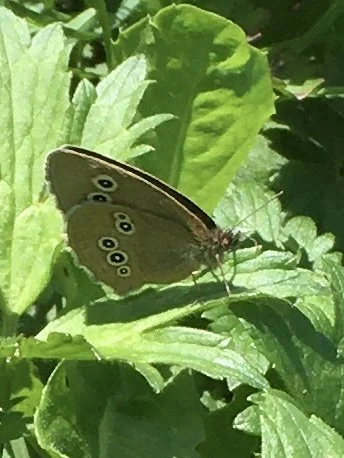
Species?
Aphantopus hyperantus
